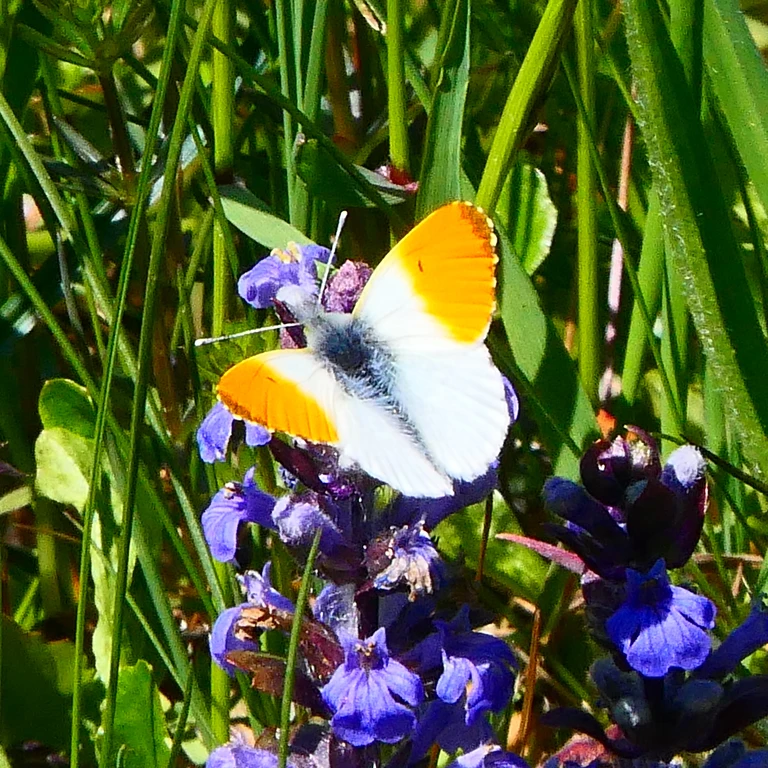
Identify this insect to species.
Anthocharis cardamines
